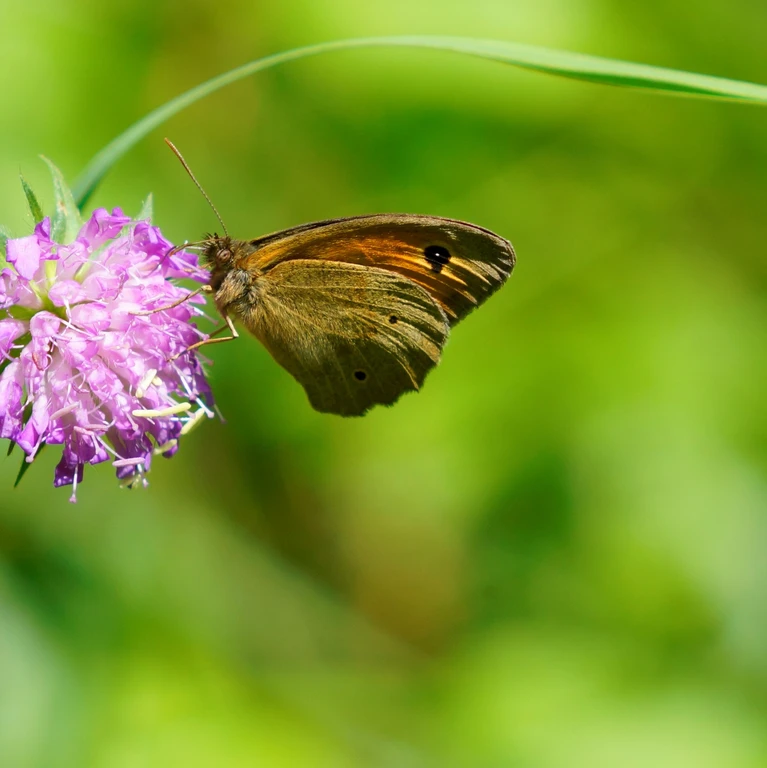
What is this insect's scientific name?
Maniola jurtina
